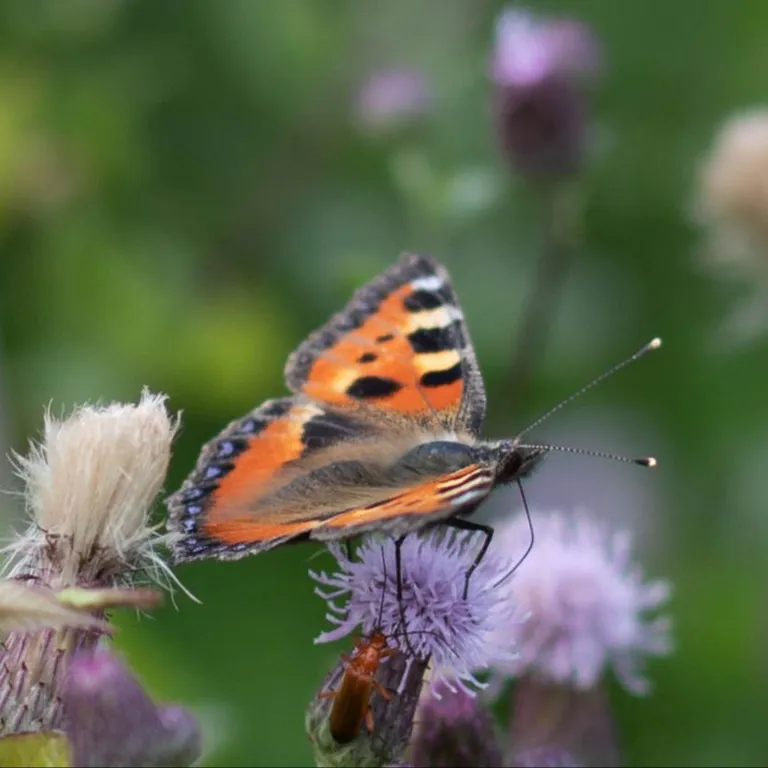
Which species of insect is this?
Aglais urticae
